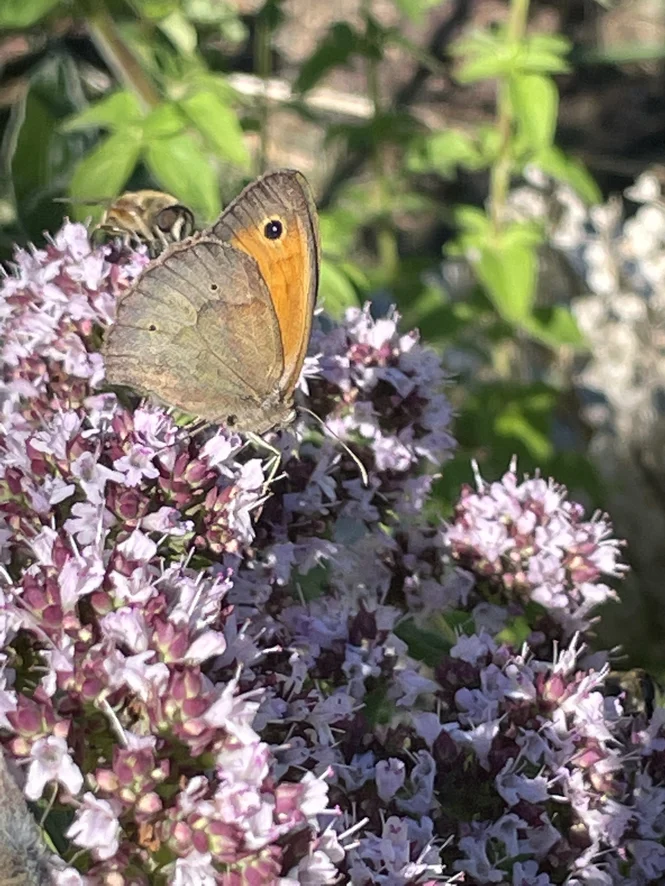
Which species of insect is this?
Maniola jurtina
